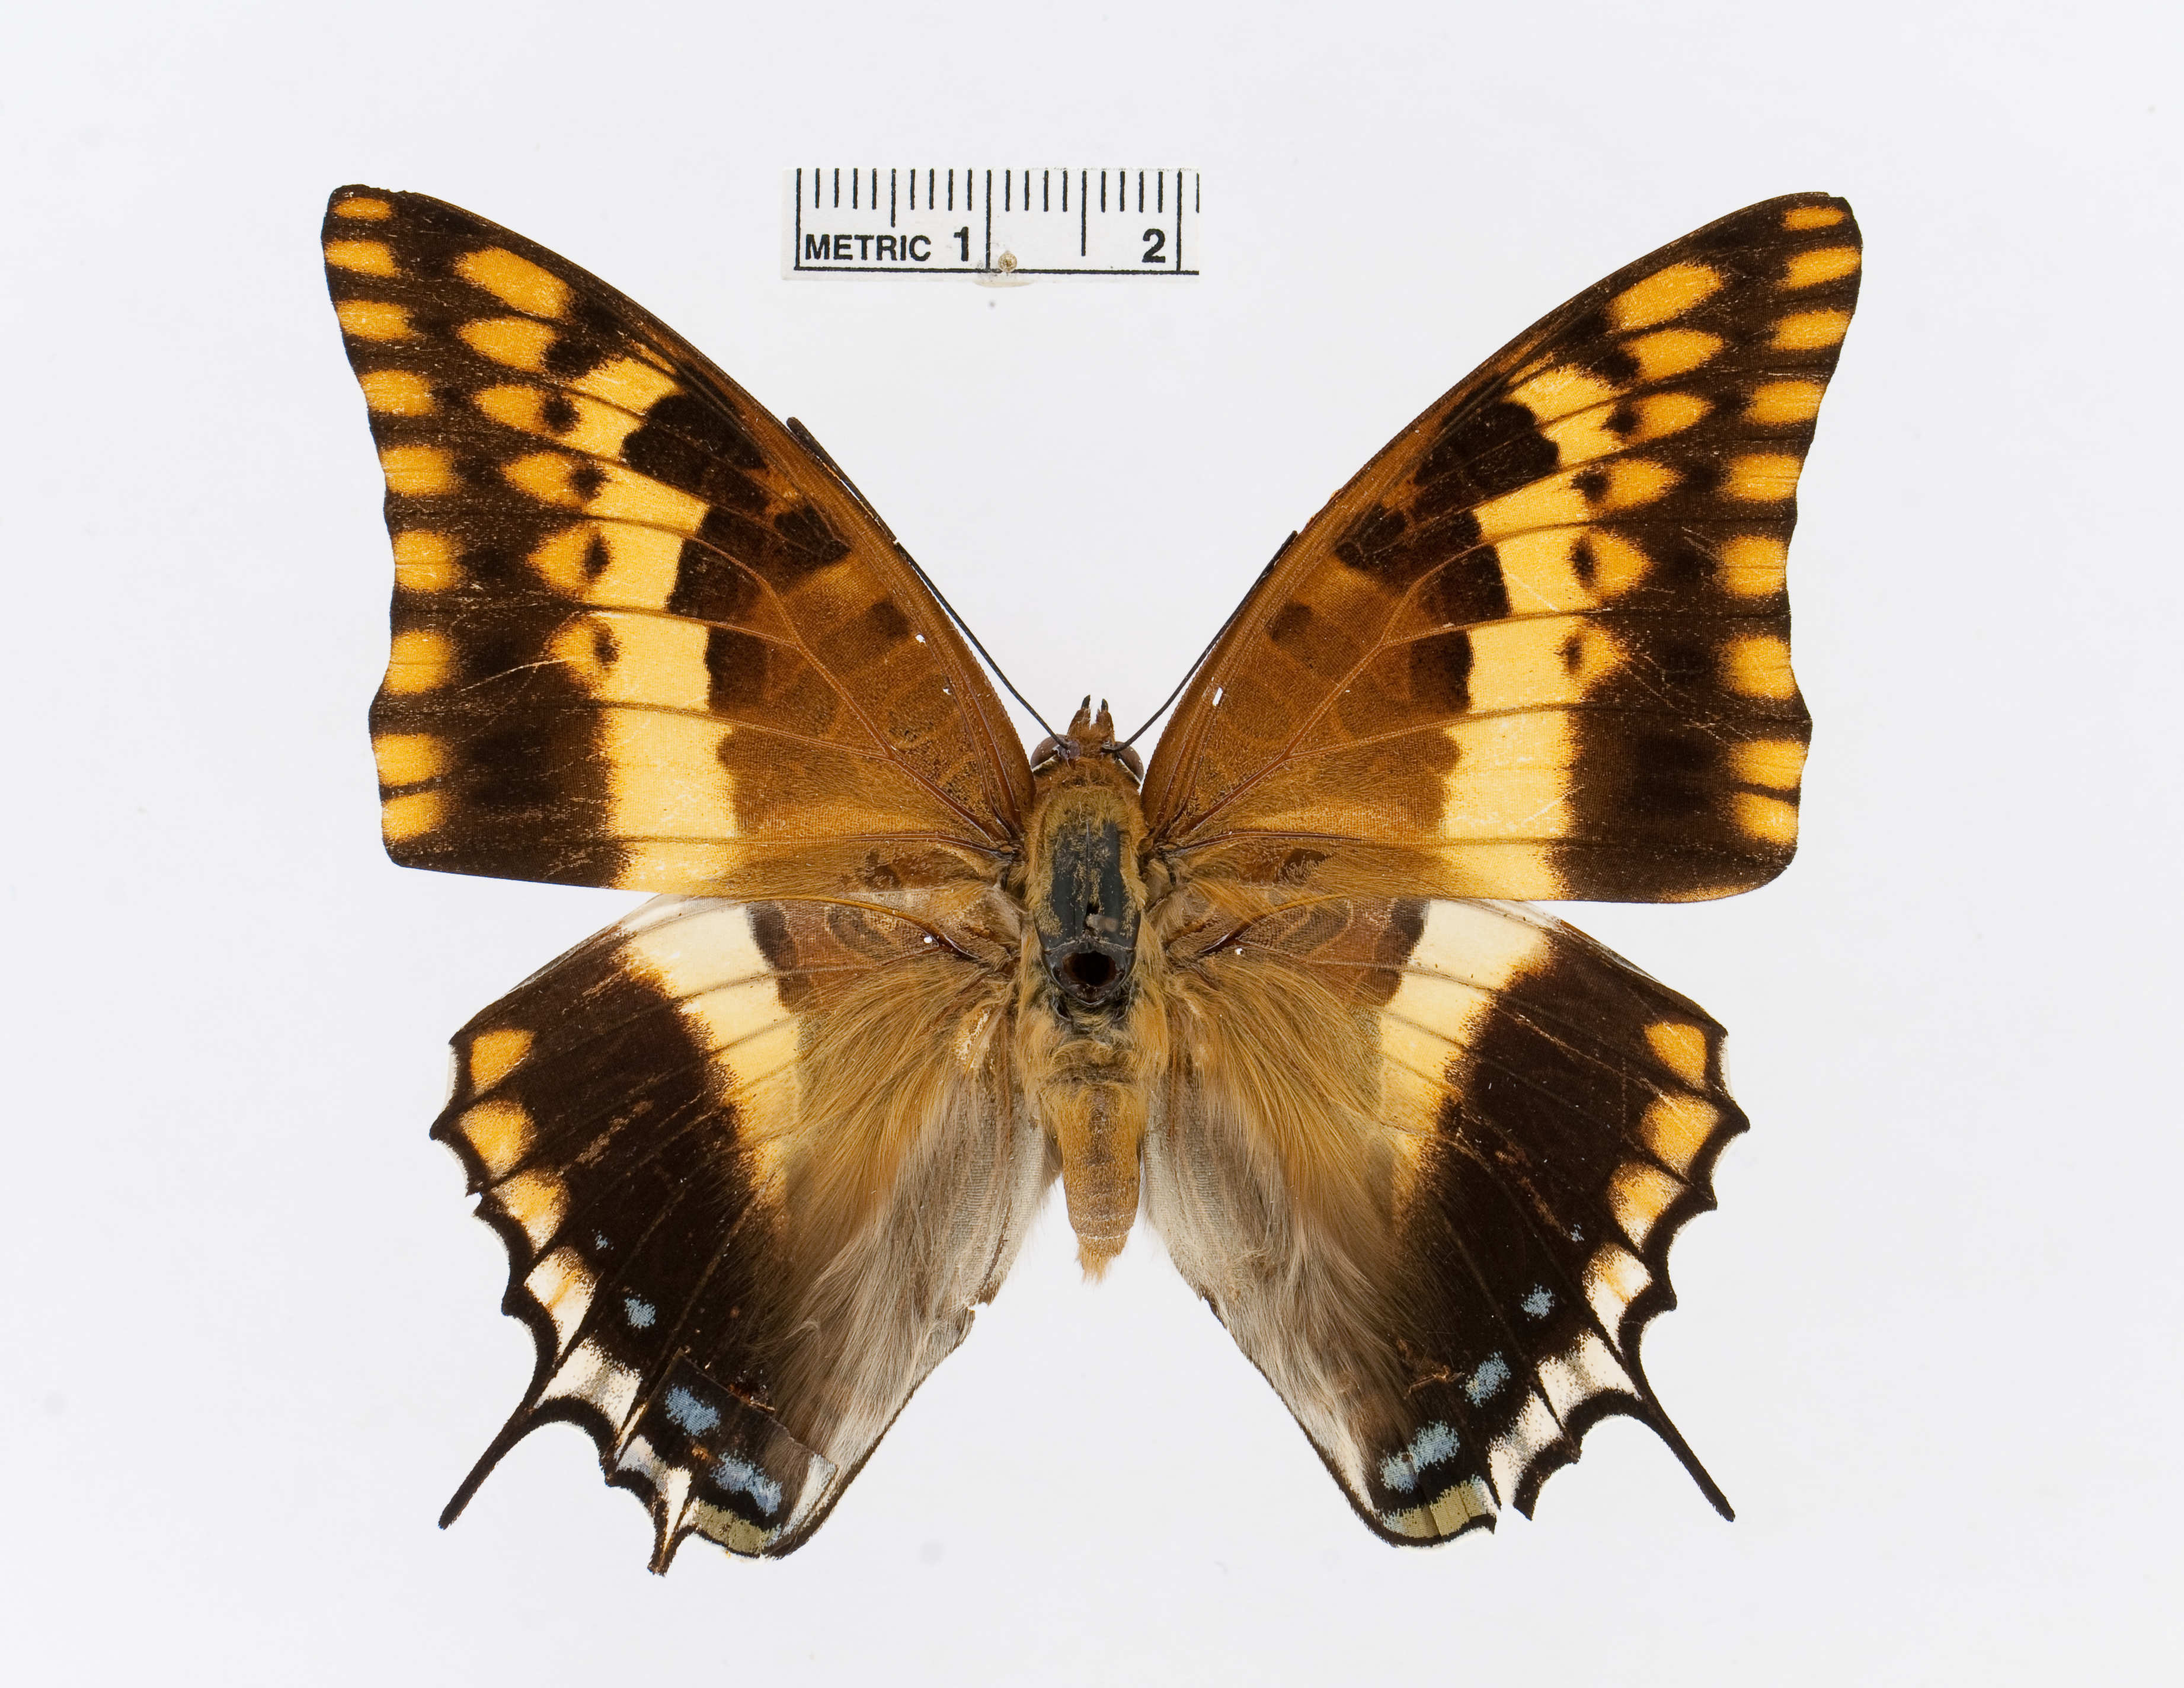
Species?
Charaxes legeri
